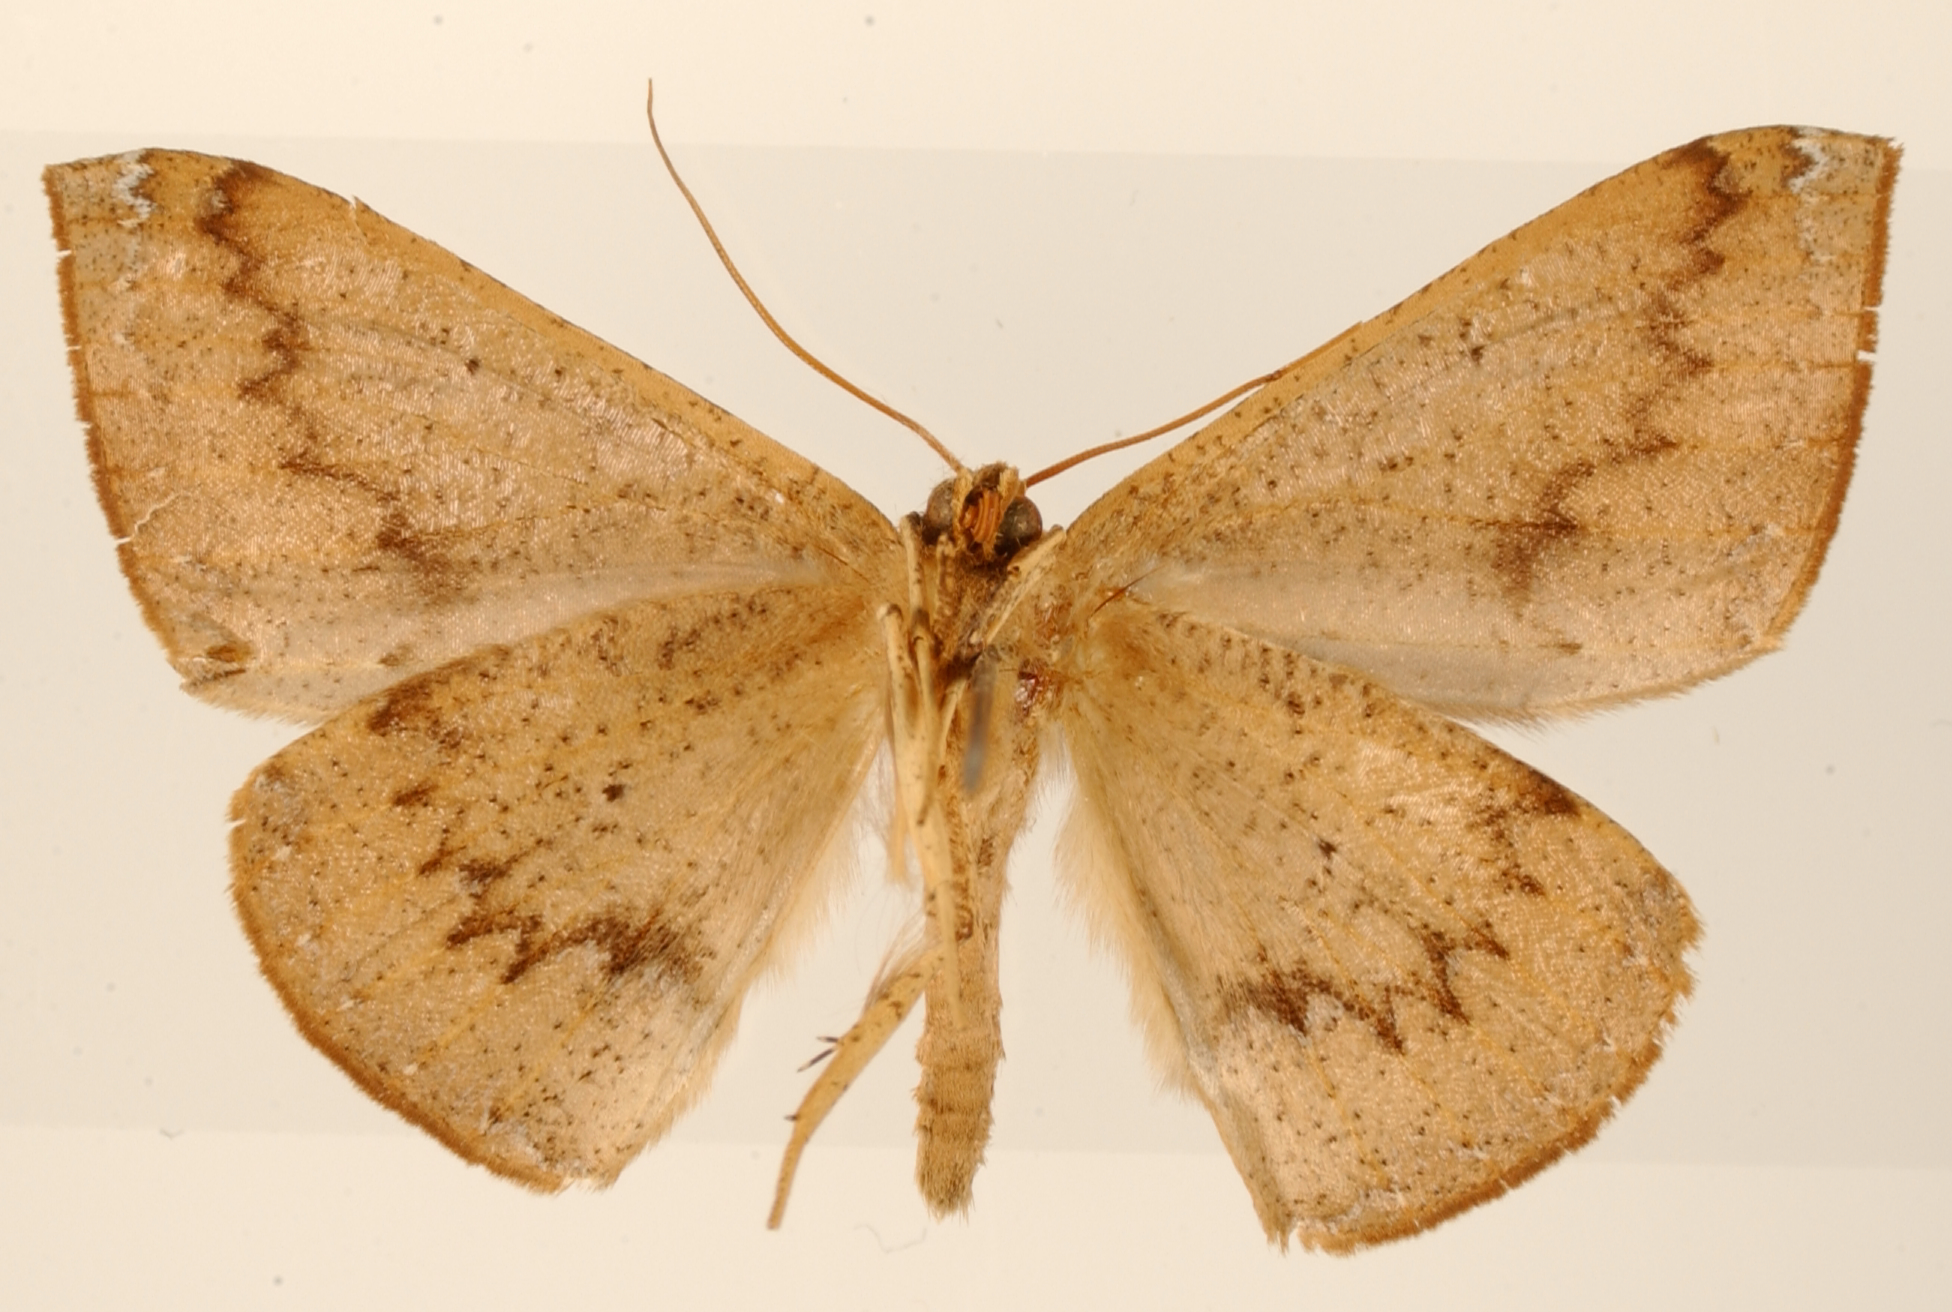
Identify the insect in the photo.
Ira subdentilinea
